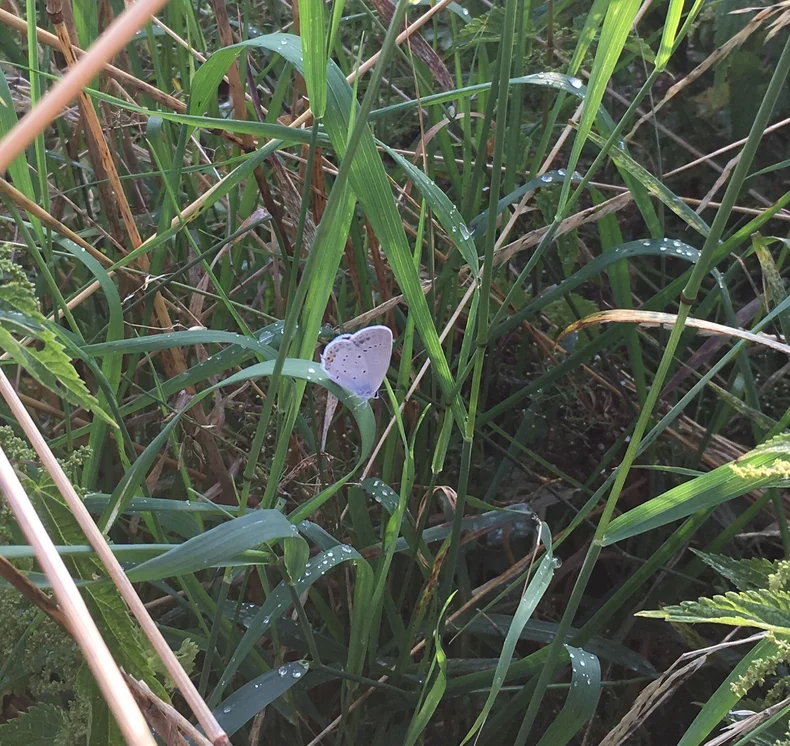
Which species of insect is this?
Cupido argiades (also Elkalyce argiades)
